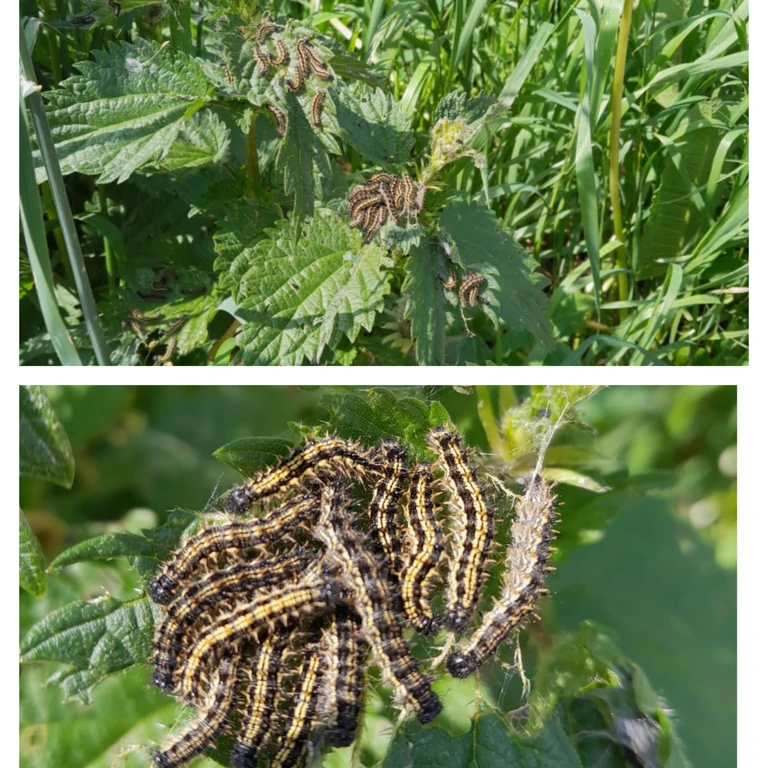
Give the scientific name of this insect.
Aglais urticae
